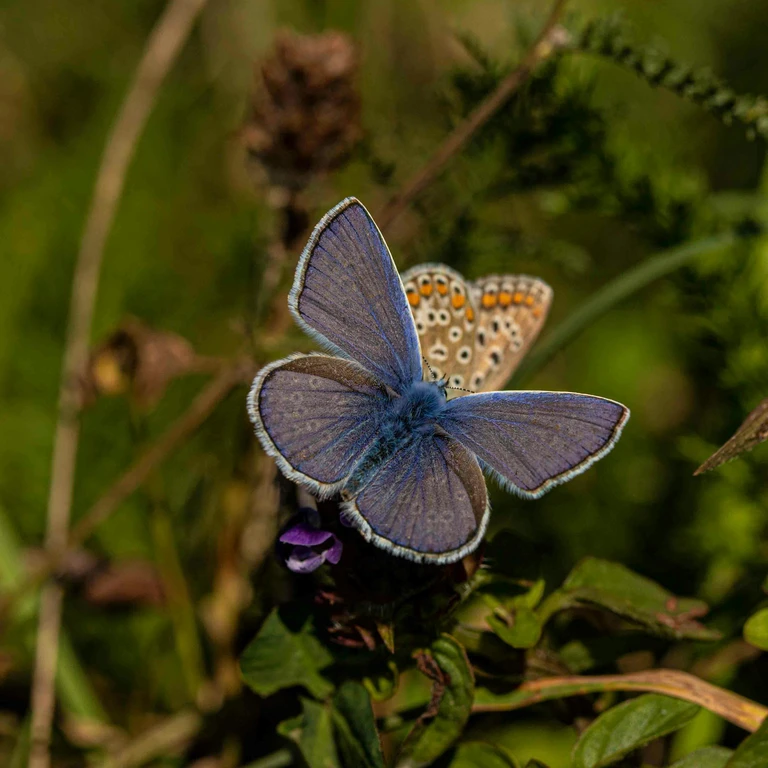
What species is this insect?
Polyommatus icarus
